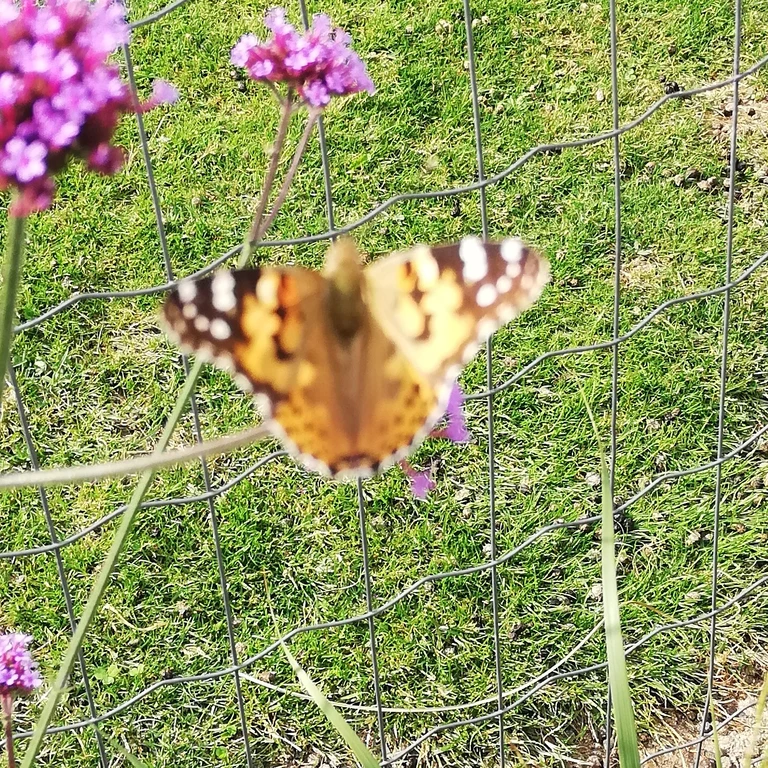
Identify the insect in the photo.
Vanessa cardui
